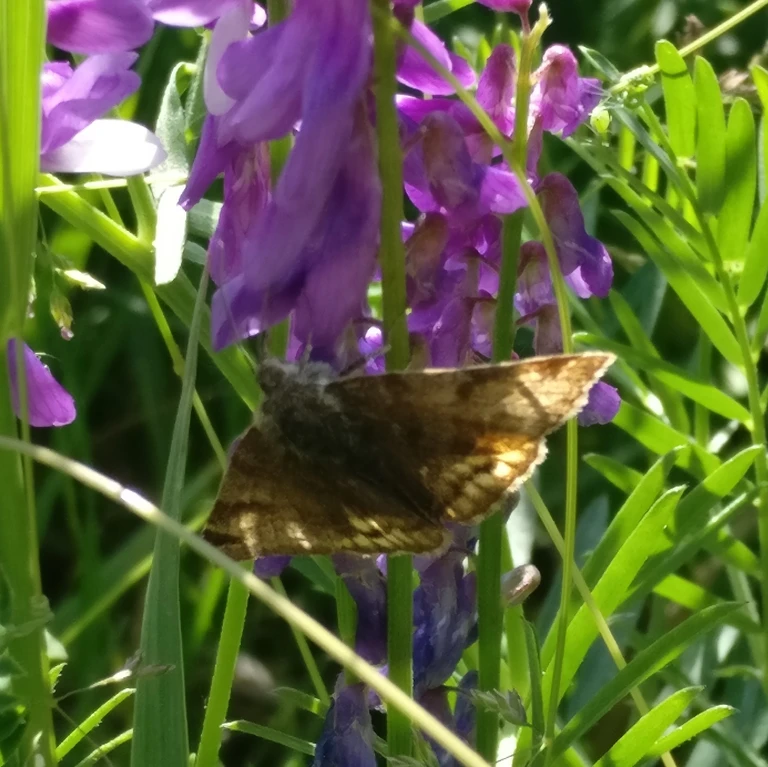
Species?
Euclidia glyphica
